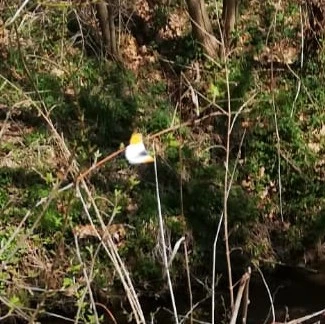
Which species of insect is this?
Anthocharis cardamines
